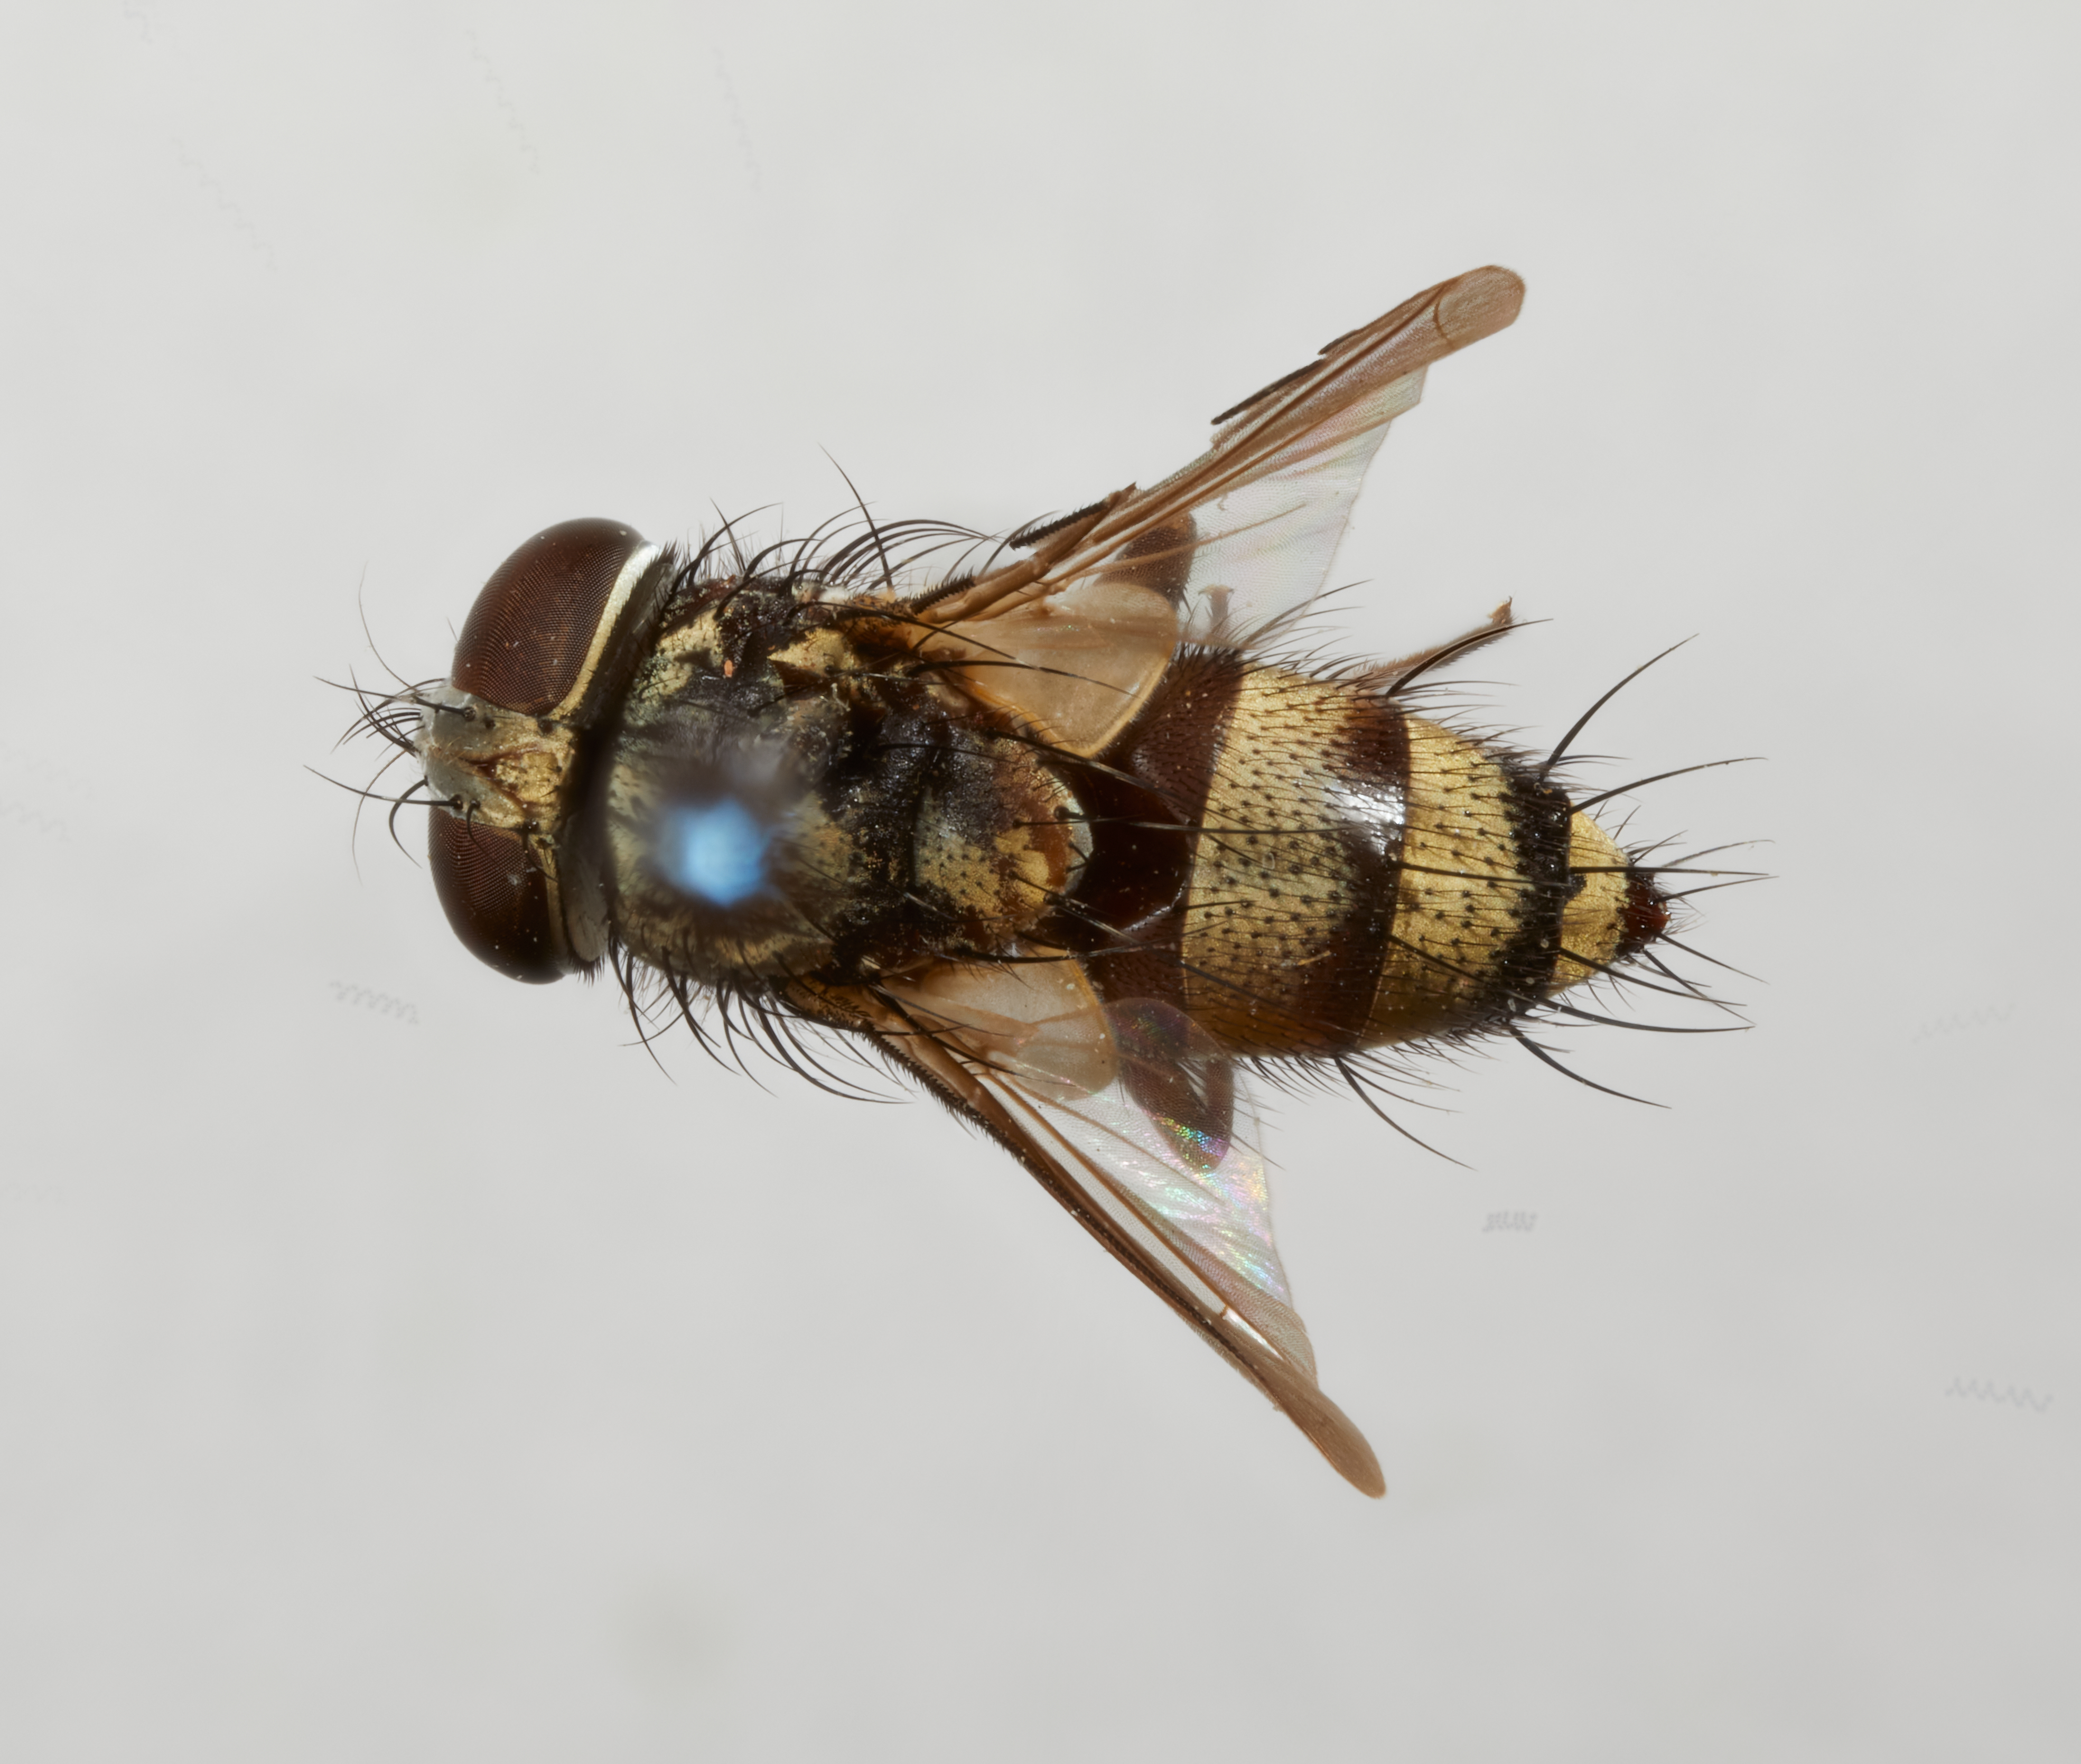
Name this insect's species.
Argyrochaetona peruana
